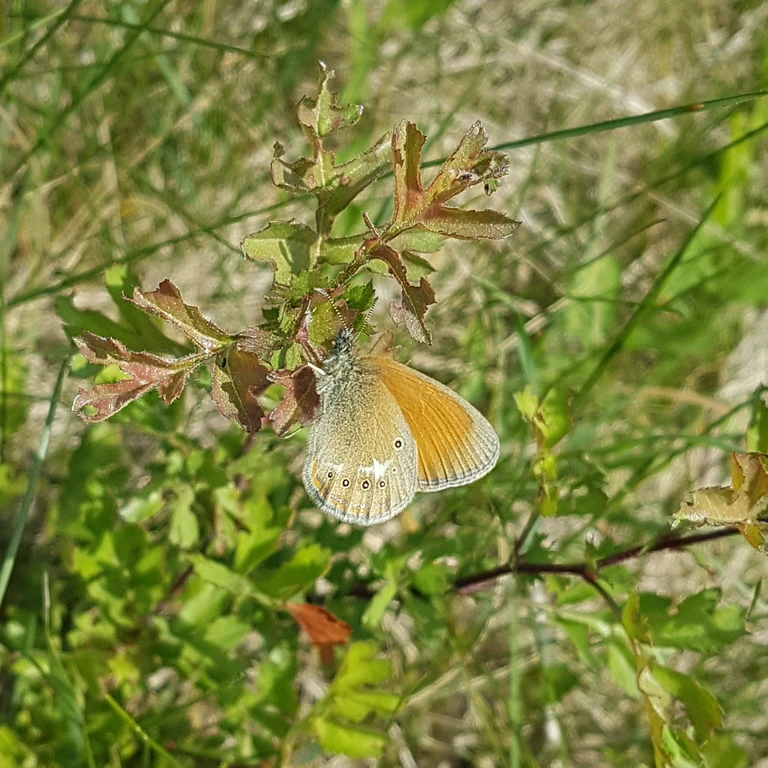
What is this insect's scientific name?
Coenonympha glycerion (also Coenonympha iphis)
